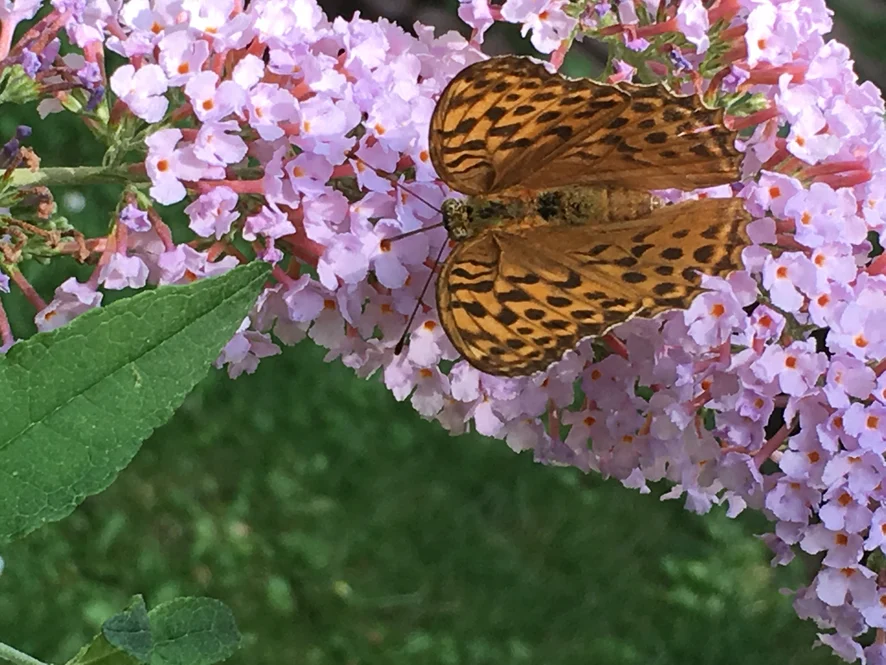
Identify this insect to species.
Argynnis paphia
